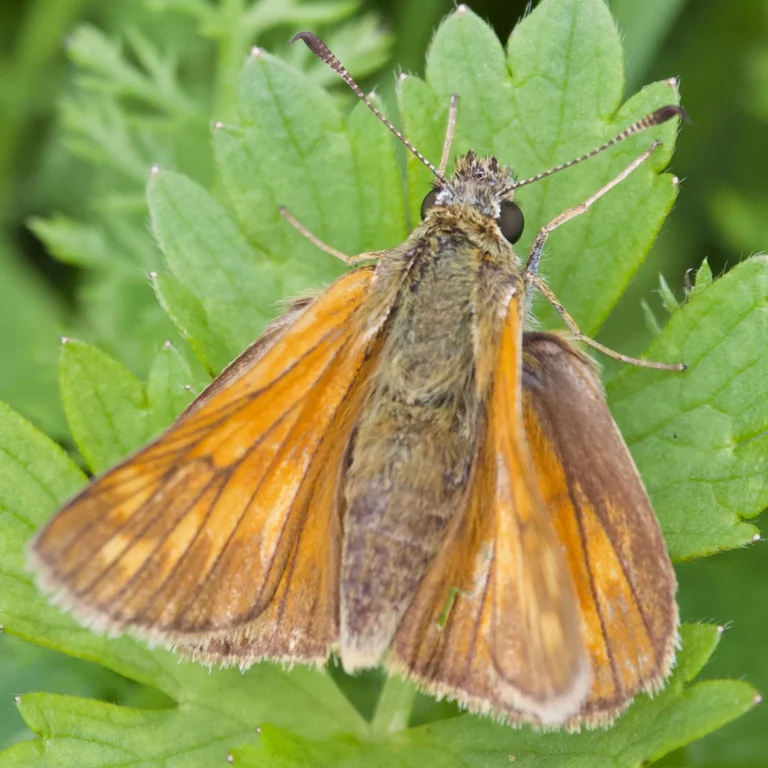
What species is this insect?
Ochlodes sylvanus (also Ochlodes venata)
